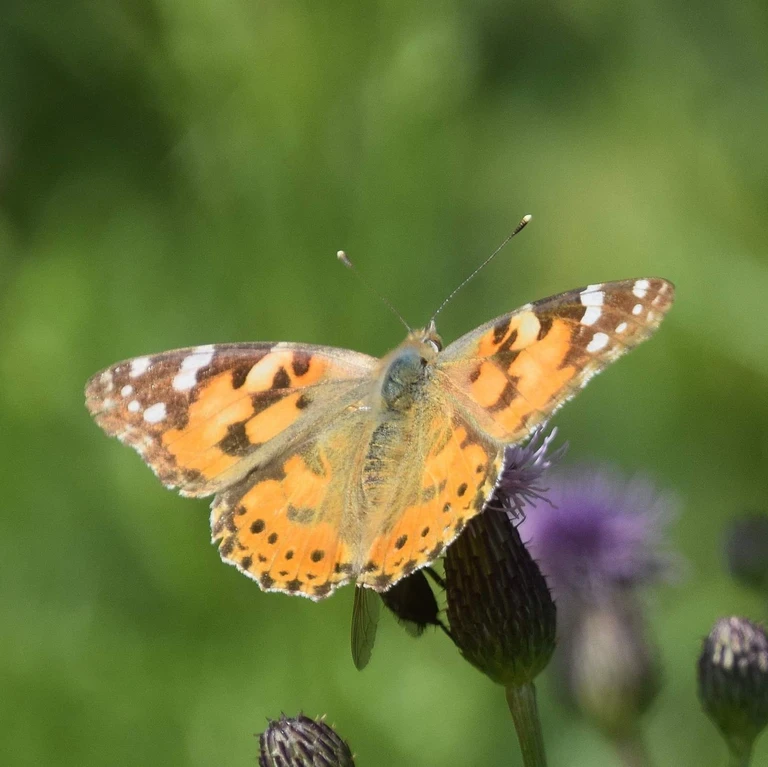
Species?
Vanessa cardui
